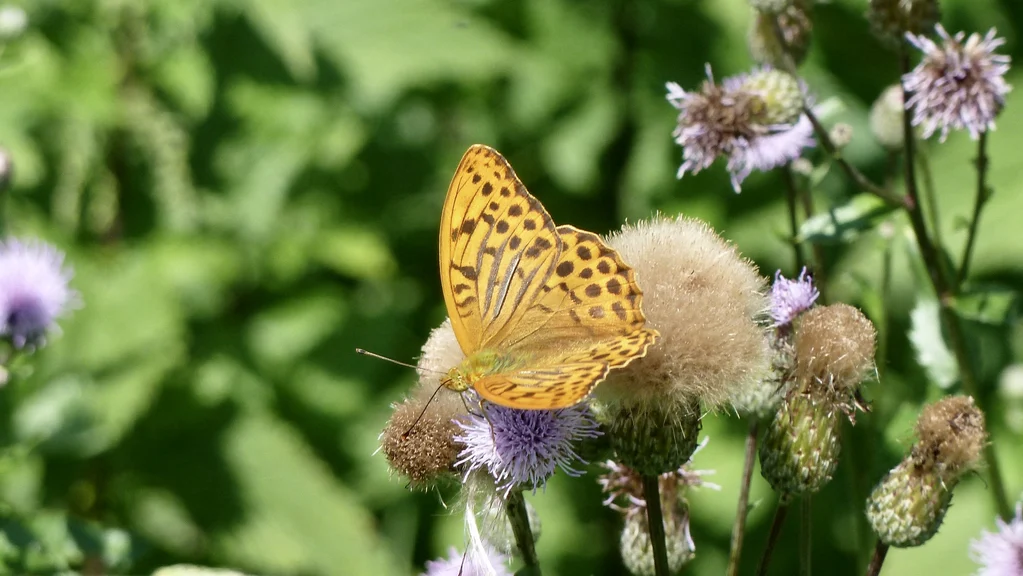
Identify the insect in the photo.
Argynnis paphia
